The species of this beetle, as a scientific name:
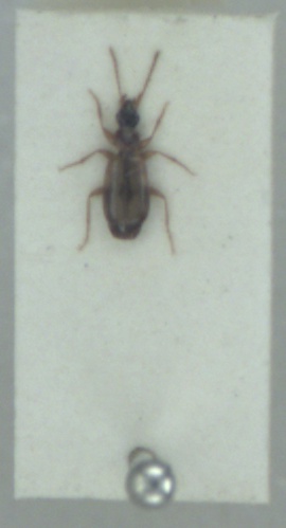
Philorhizus notatus
